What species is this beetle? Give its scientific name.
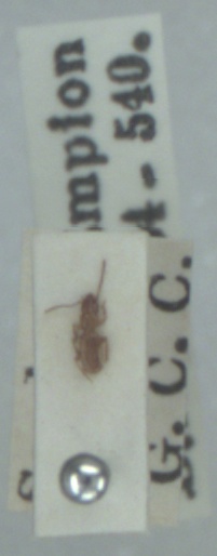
Aepus marinus
